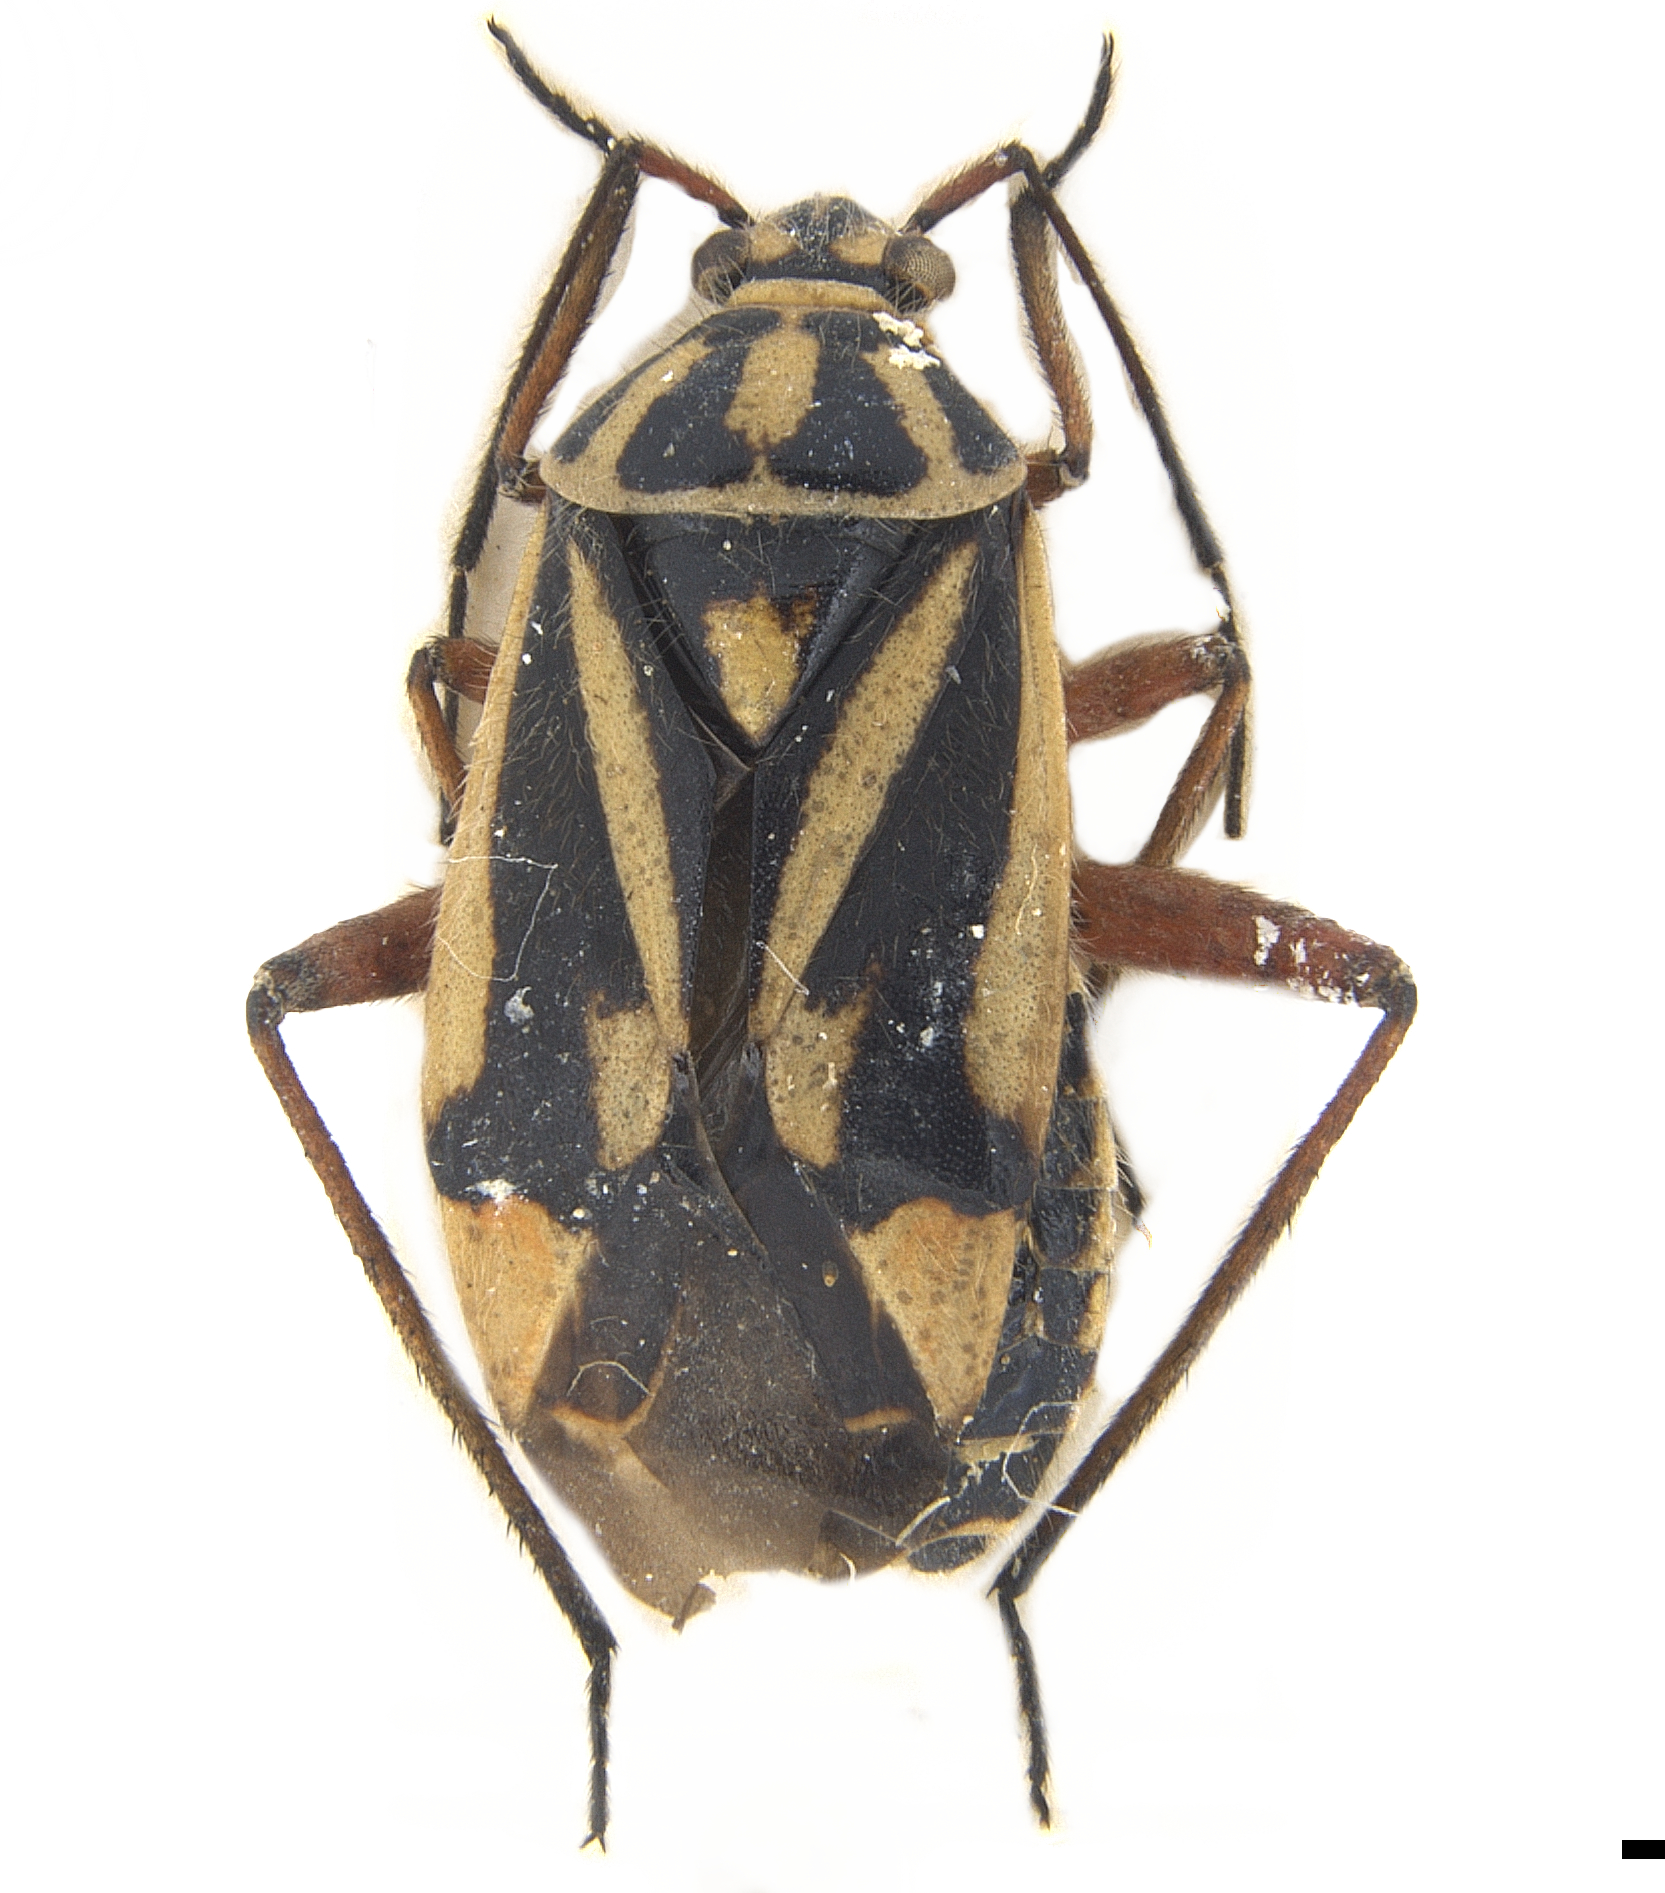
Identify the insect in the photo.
Brachycoleus decolor
